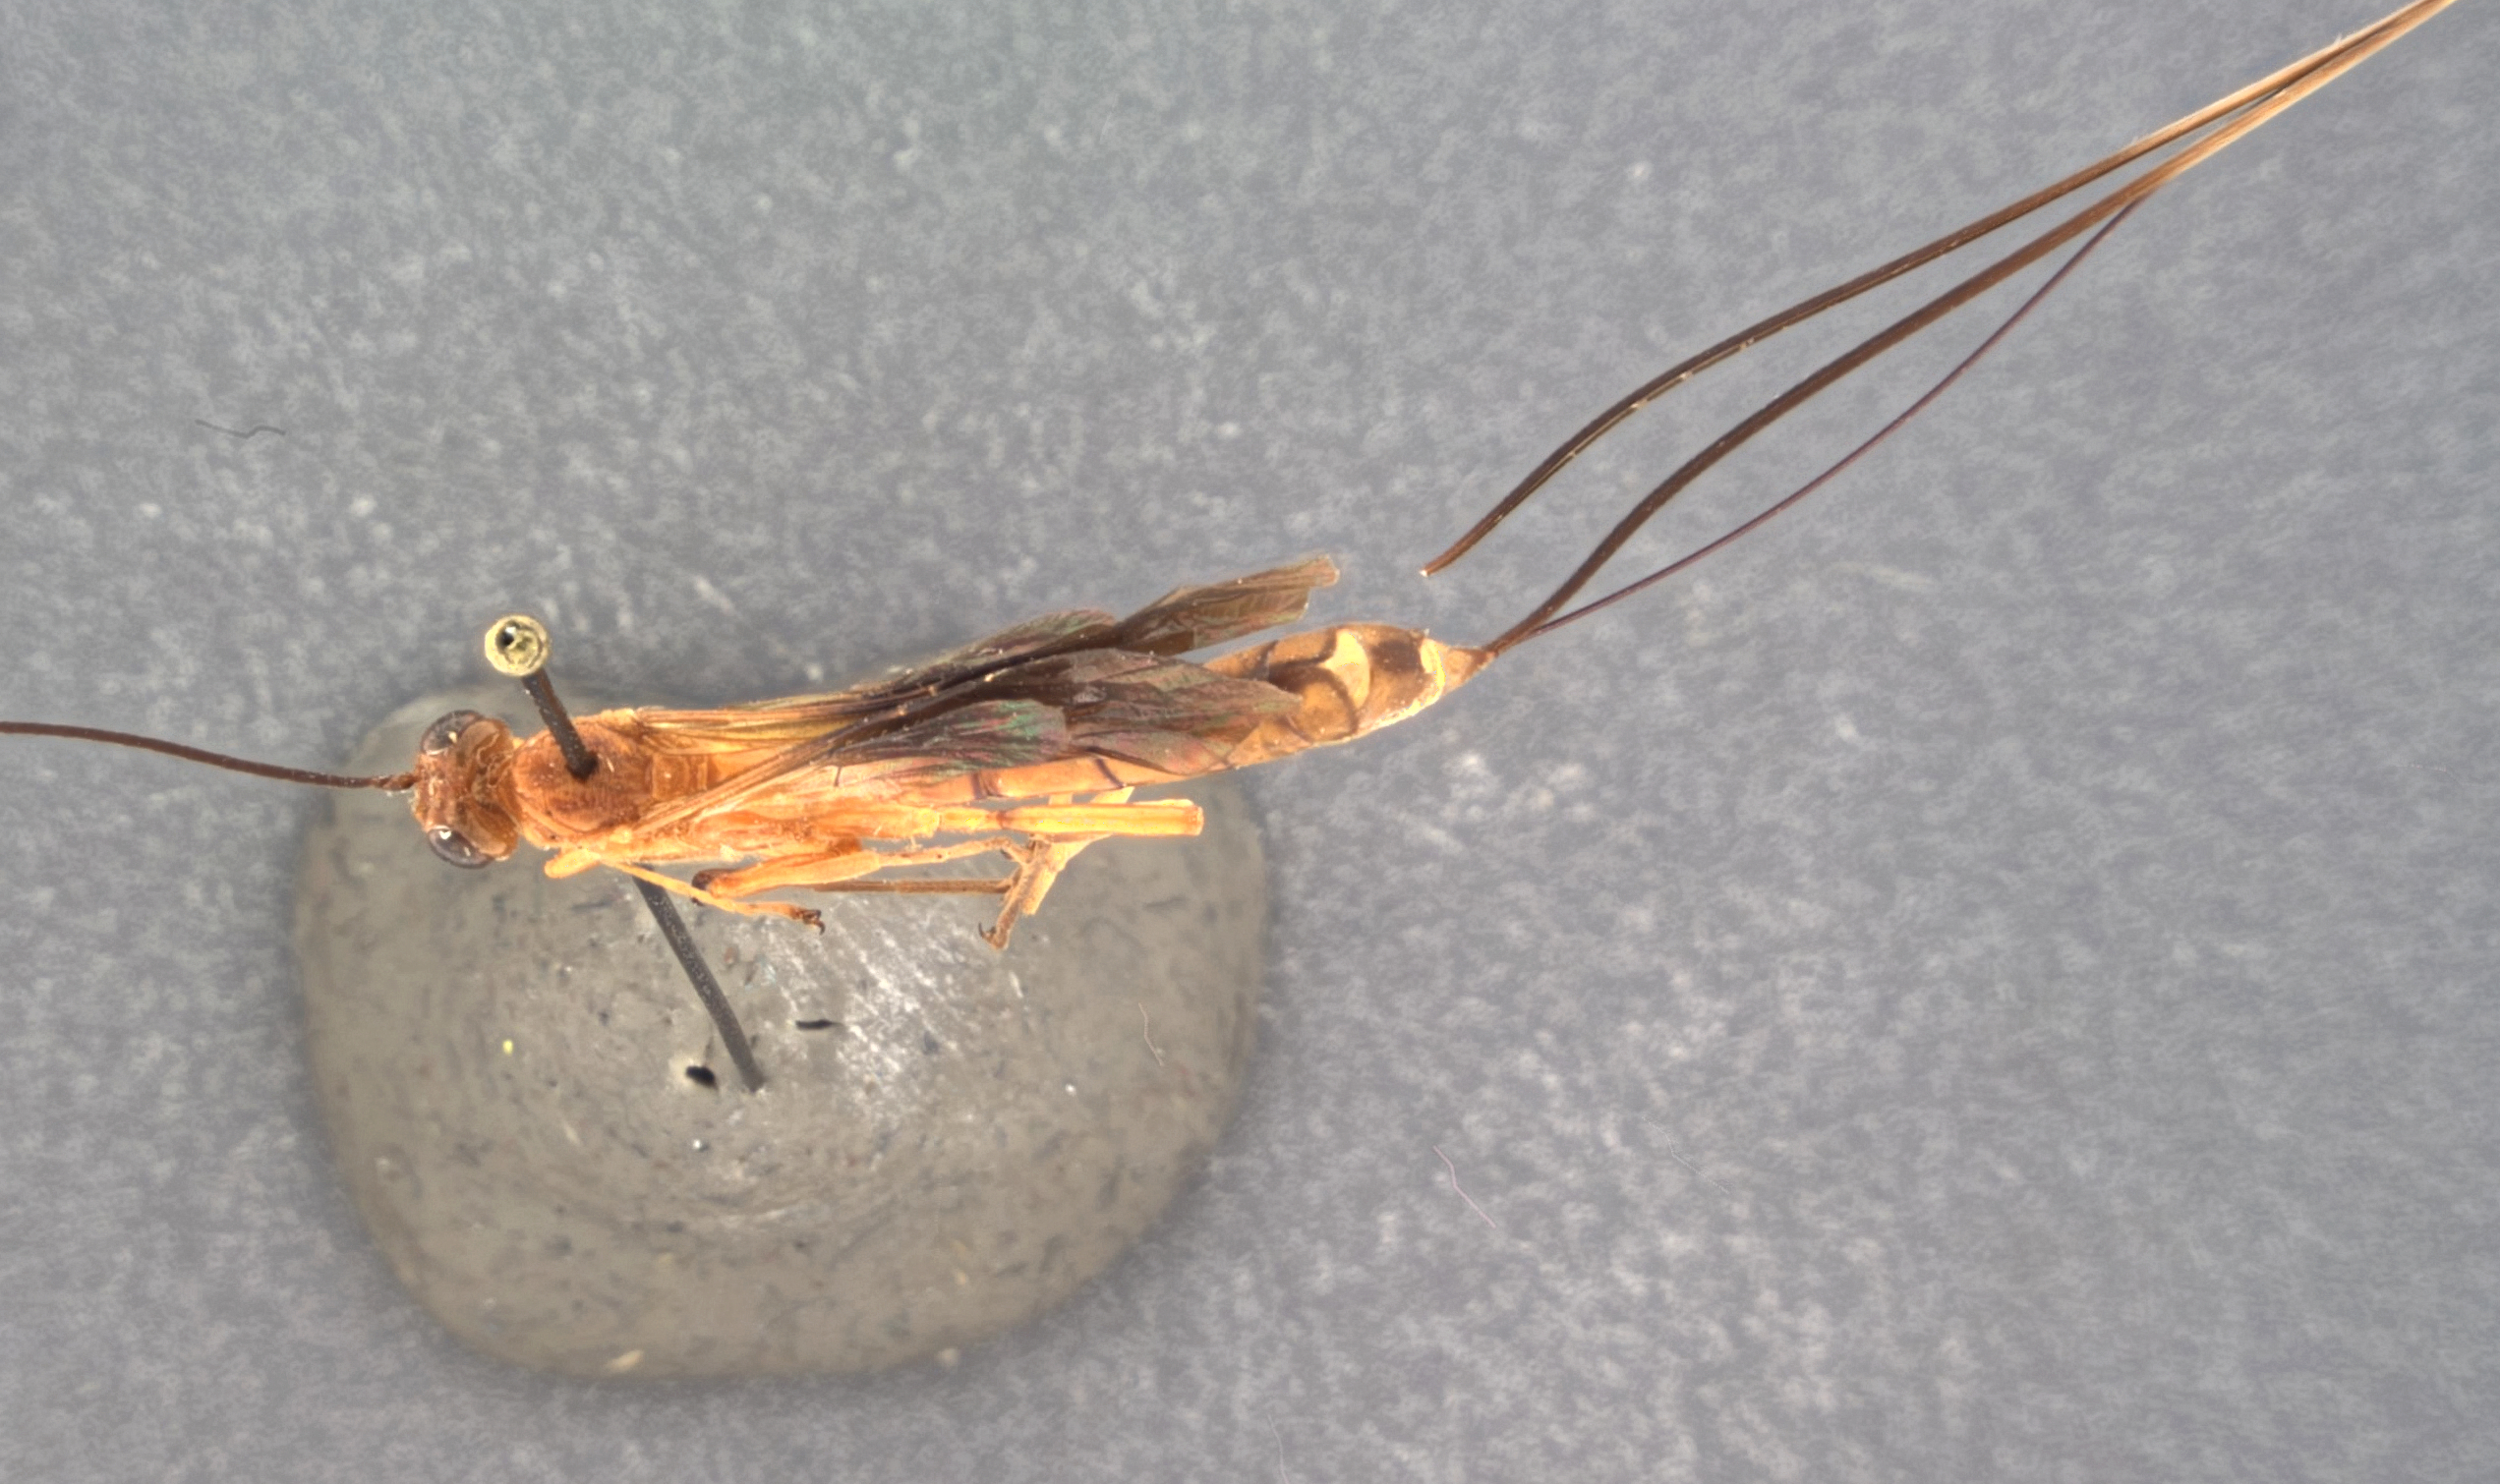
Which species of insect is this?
Megachyssa bicolor
